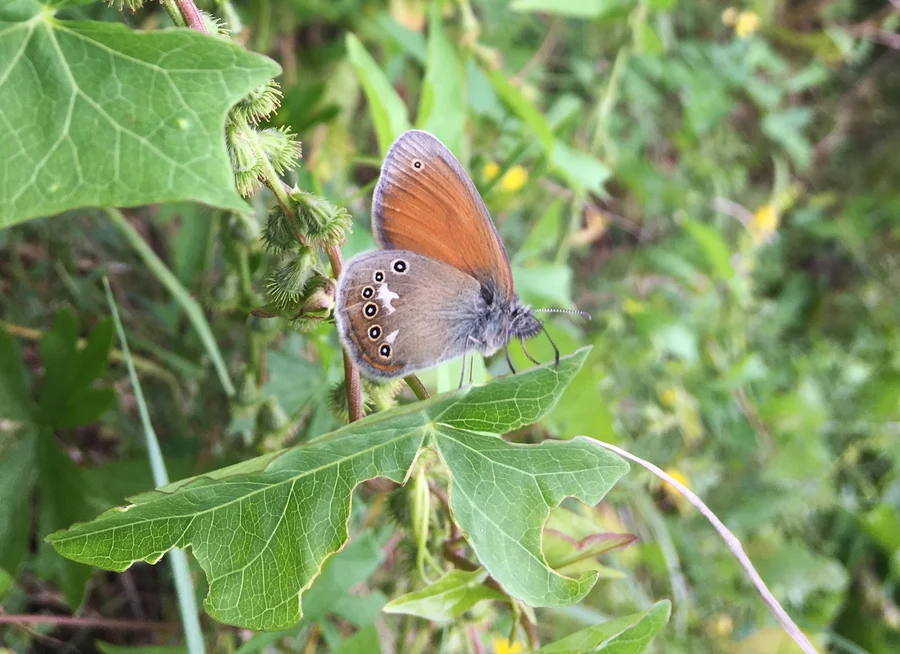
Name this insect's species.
Coenonympha glycerion (also Coenonympha iphis)
